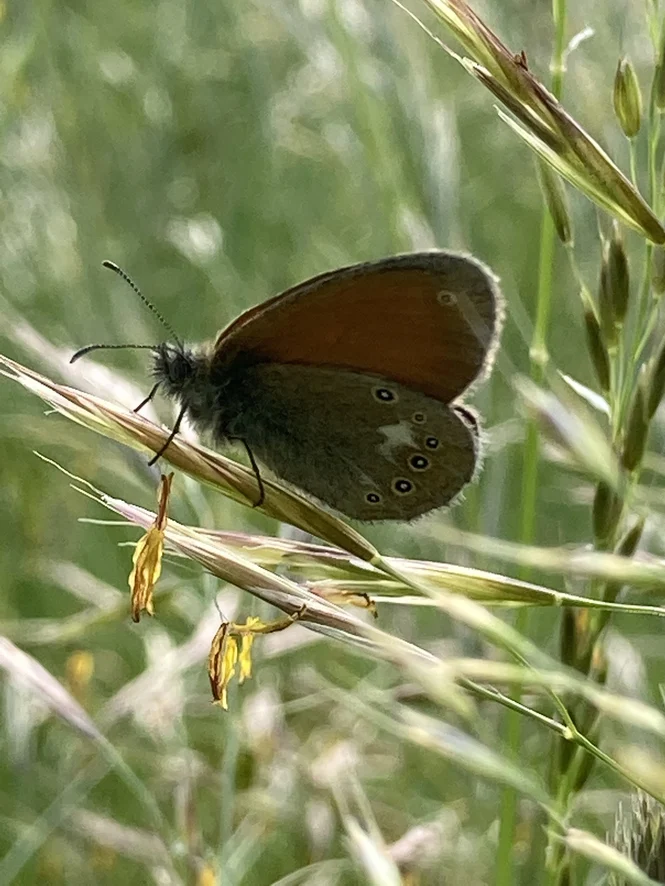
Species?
Coenonympha glycerion (also Coenonympha iphis)
